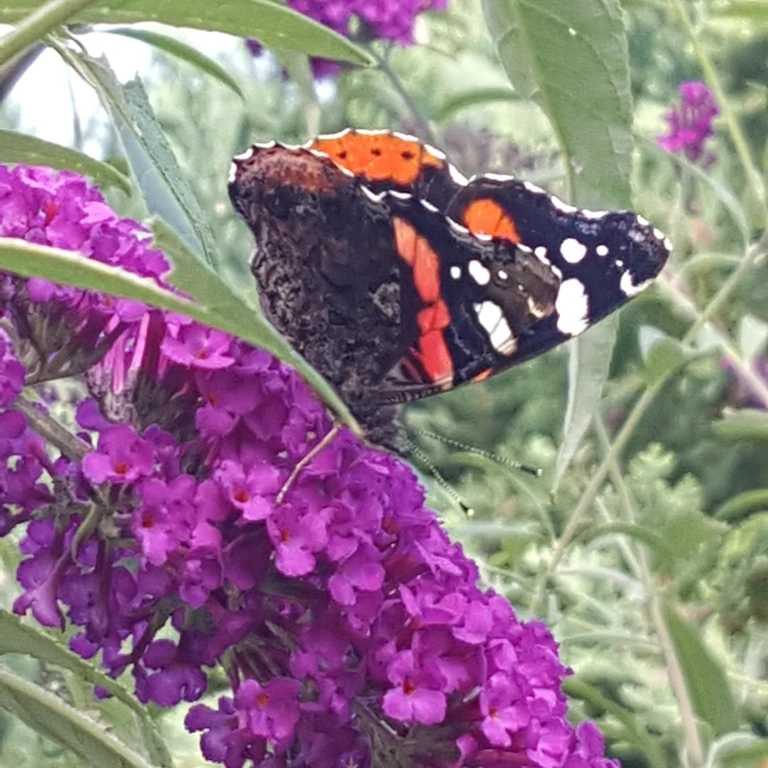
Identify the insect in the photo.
Vanessa atalanta
